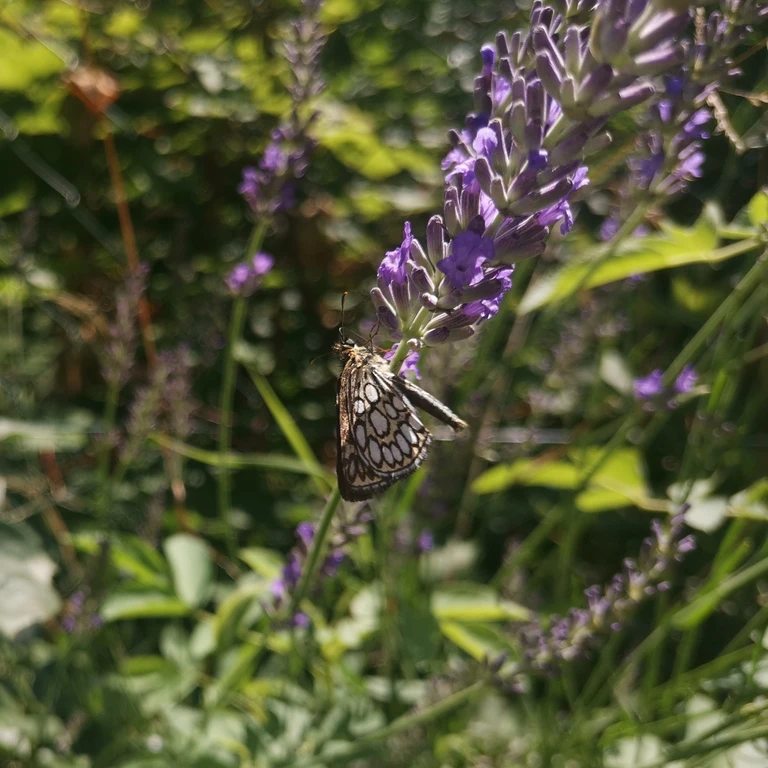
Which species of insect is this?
Heteropterus morpheus
